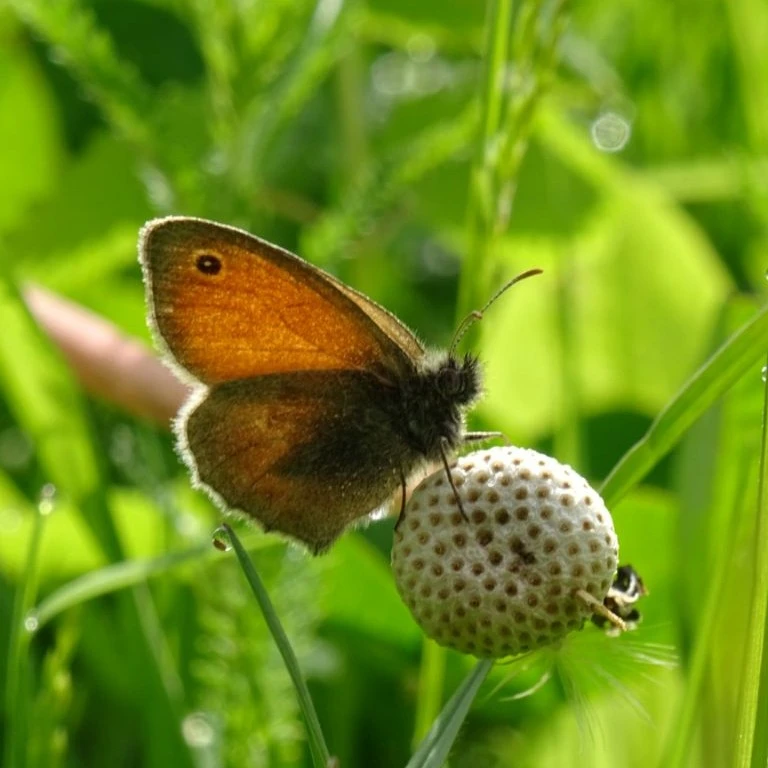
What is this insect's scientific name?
Coenonympha pamphilus
